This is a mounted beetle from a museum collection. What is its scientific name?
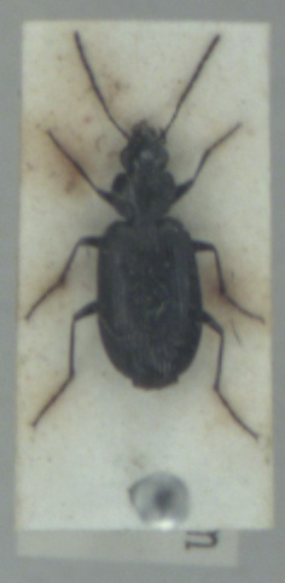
Sericoda quadripunctata
